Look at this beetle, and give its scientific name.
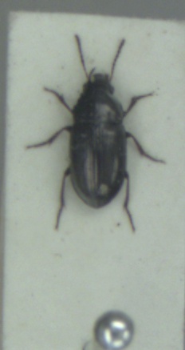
Amara tibialis
